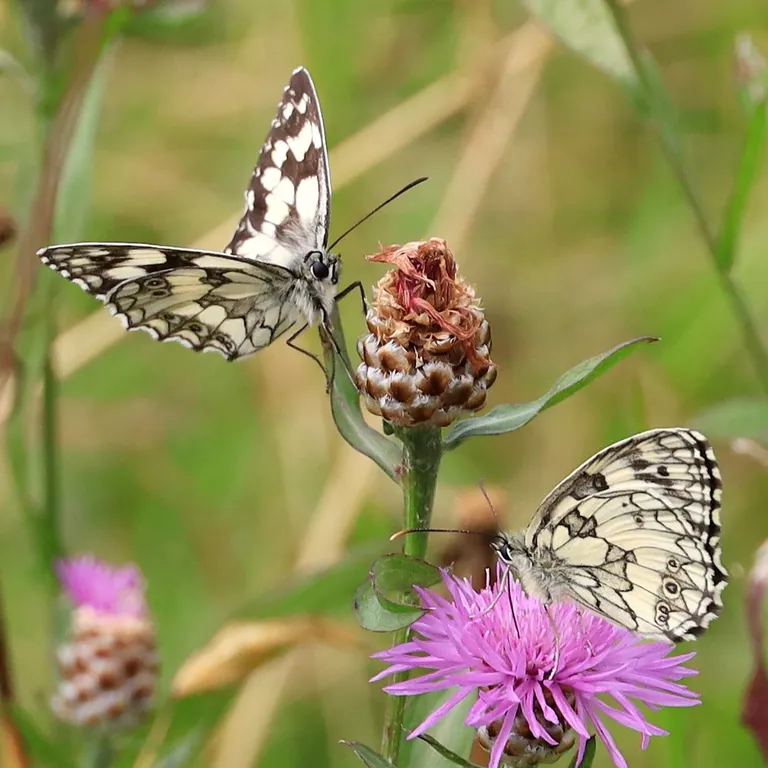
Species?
Melanargia galathea
